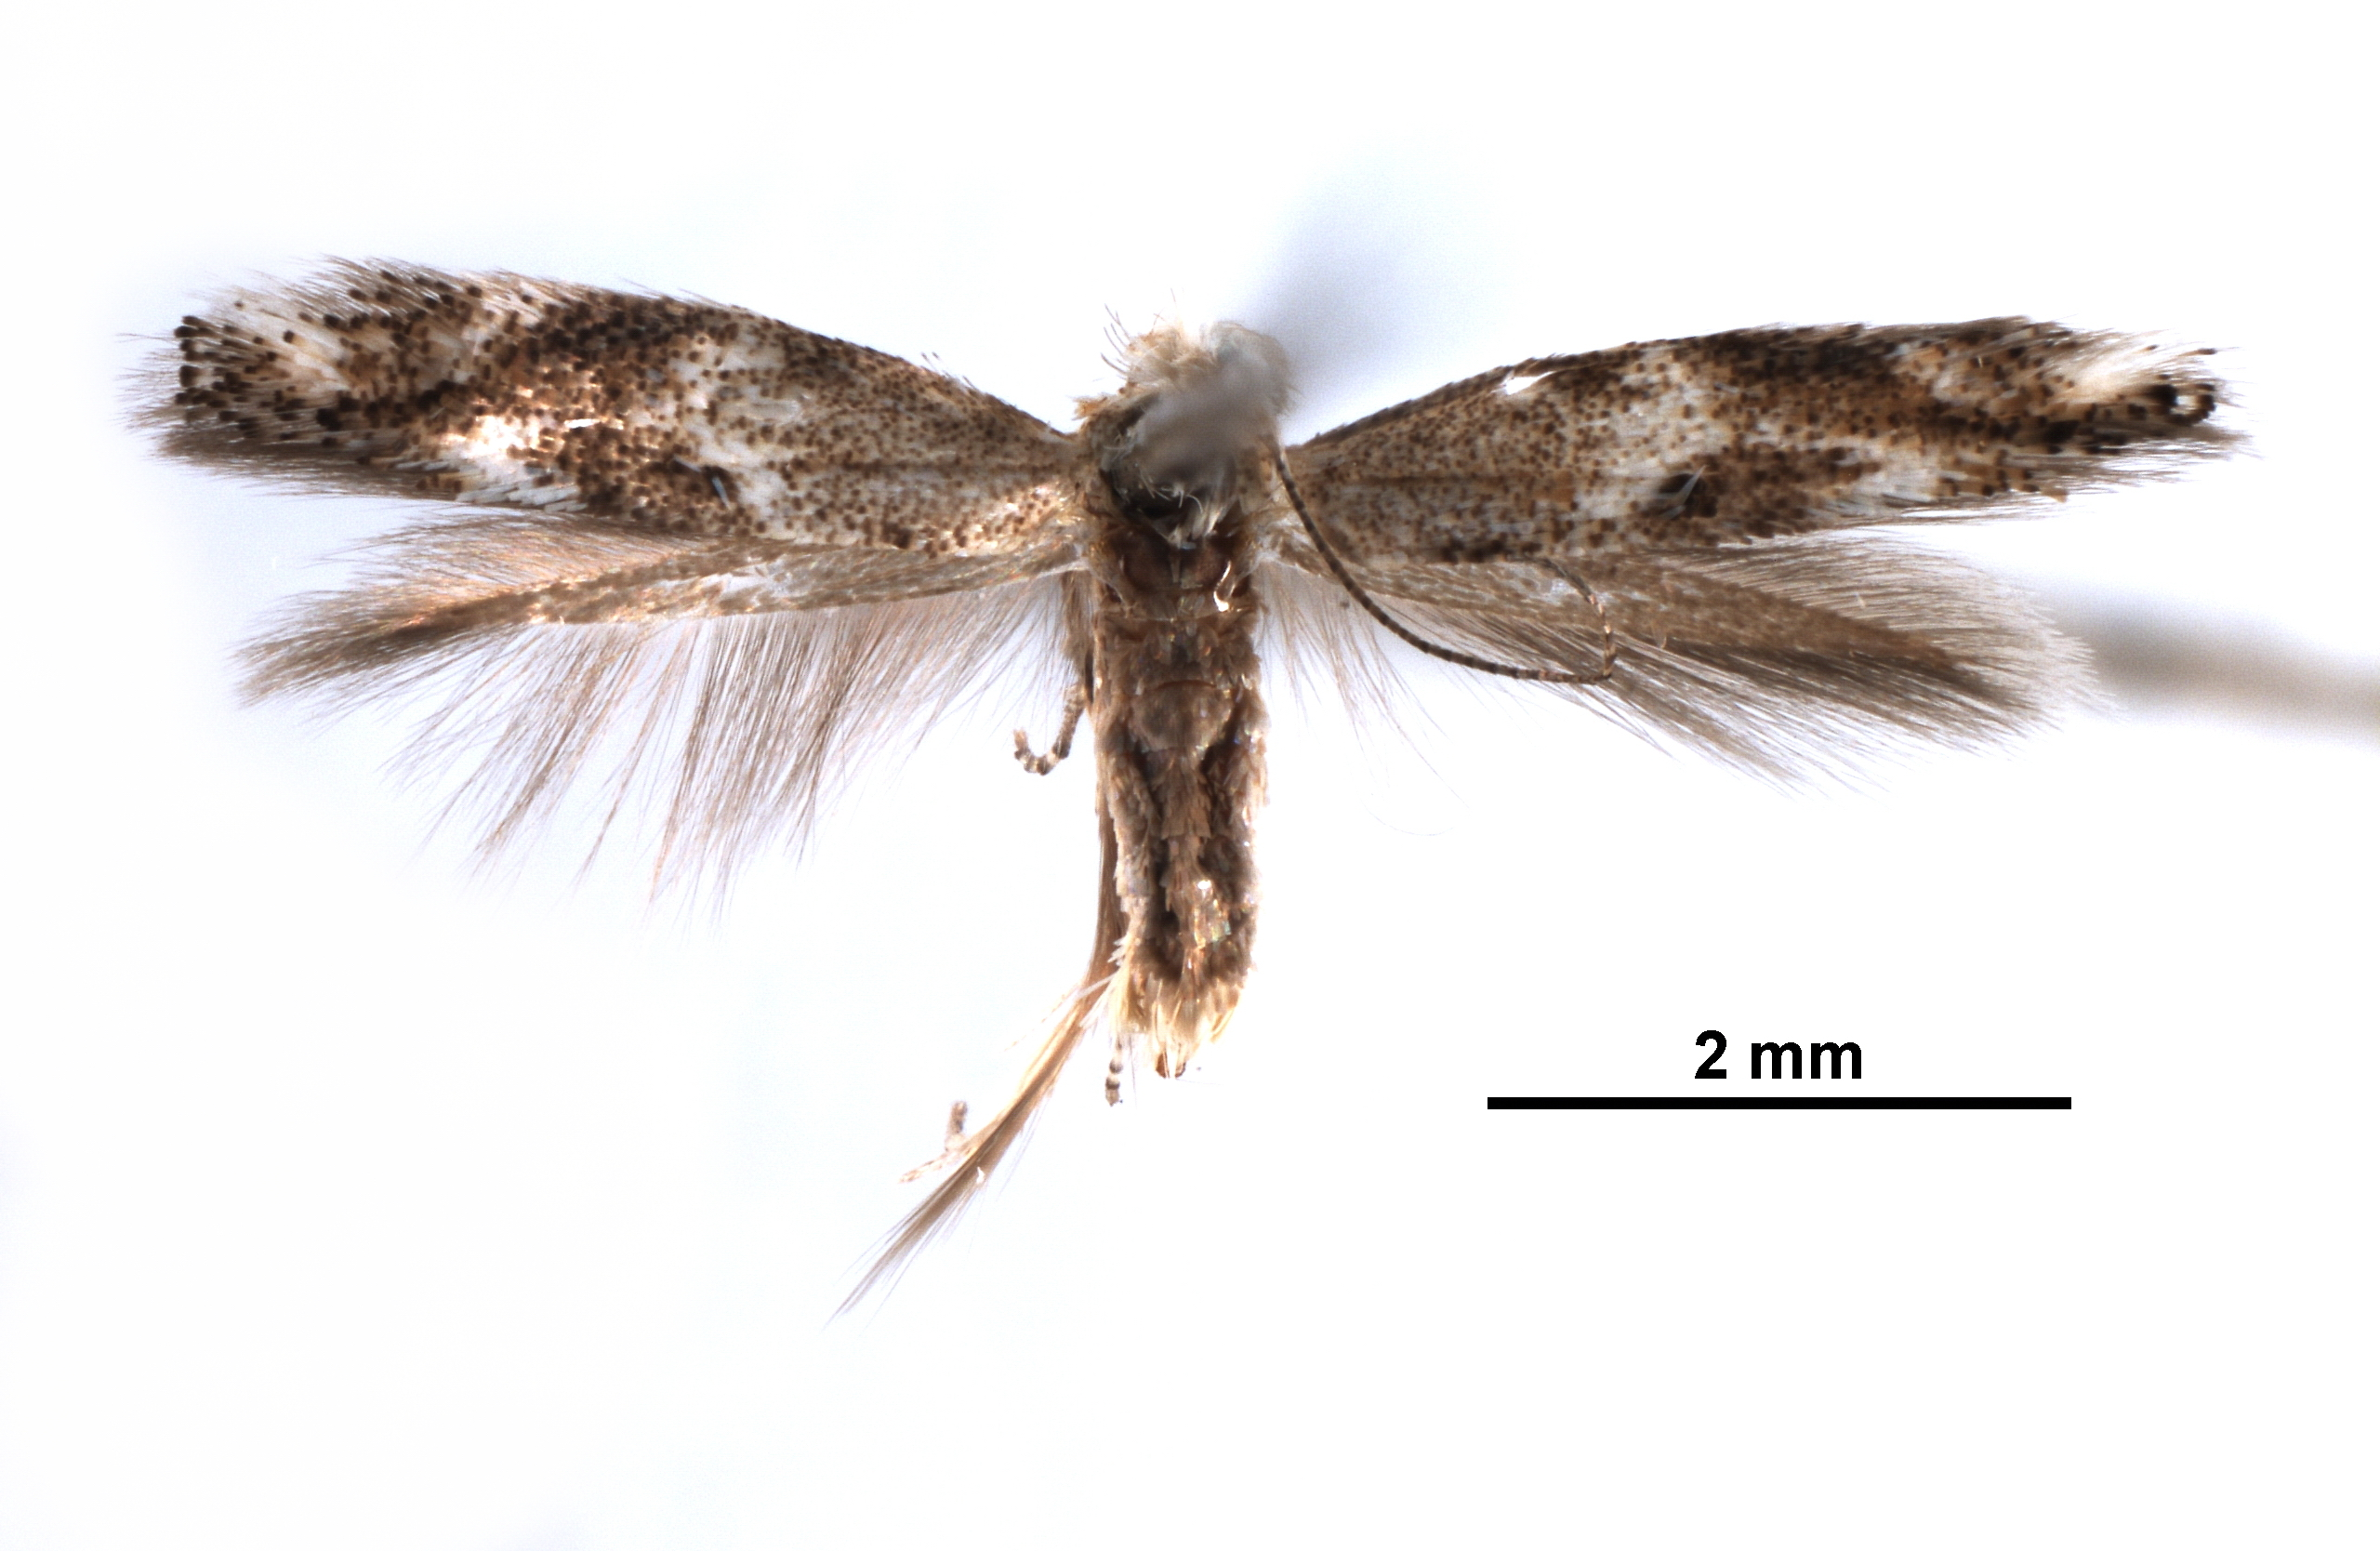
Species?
Bucculatrix spectabilis
